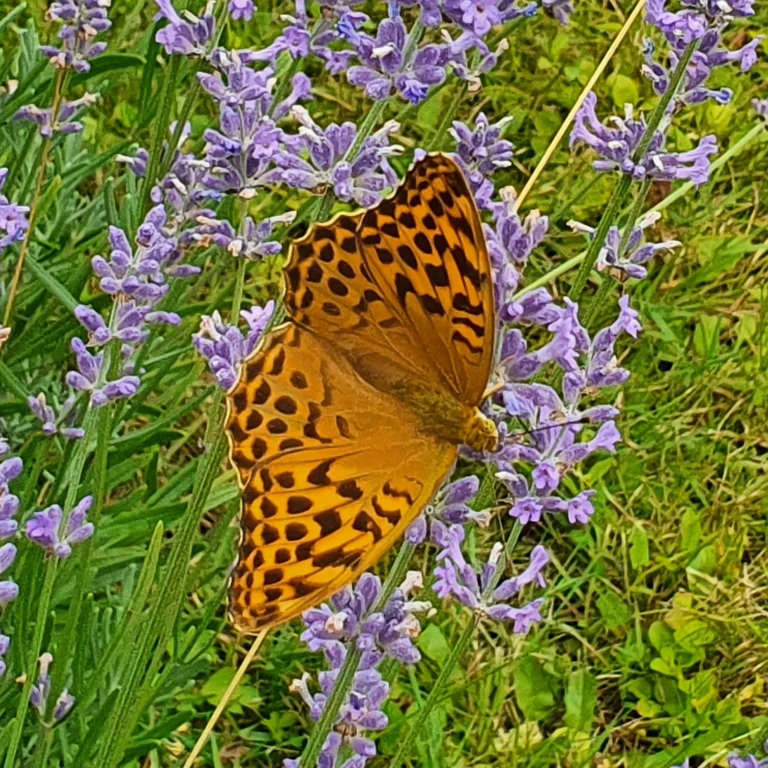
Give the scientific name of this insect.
Argynnis paphia
